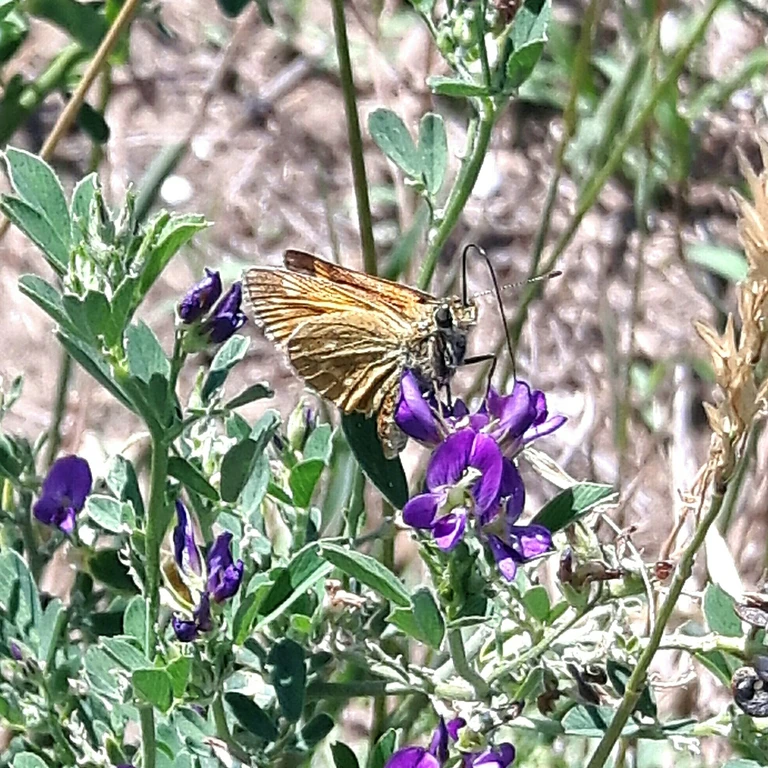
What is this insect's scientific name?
Ochlodes sylvanus (also Ochlodes venata)
